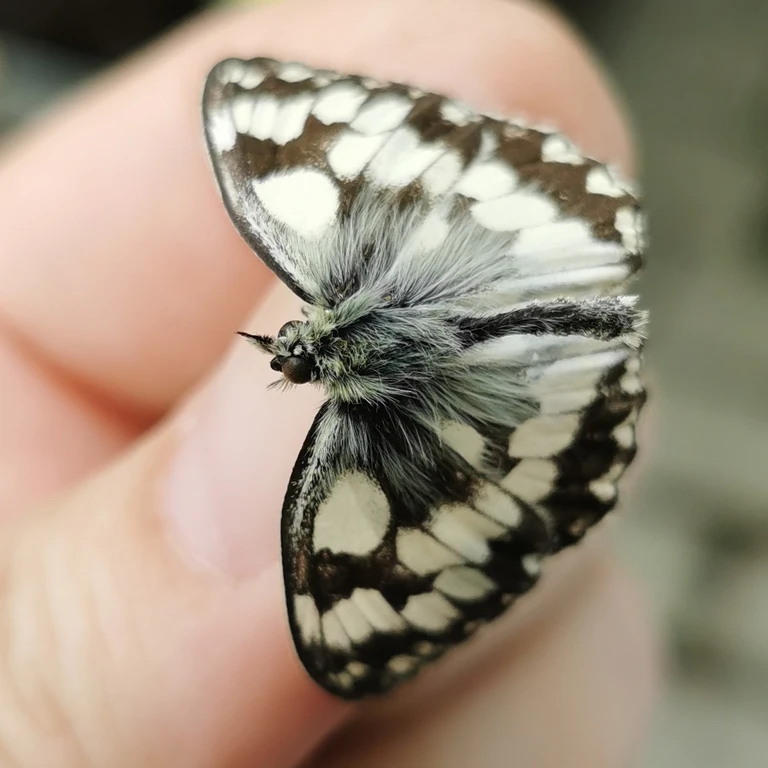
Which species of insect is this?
Melanargia galathea
